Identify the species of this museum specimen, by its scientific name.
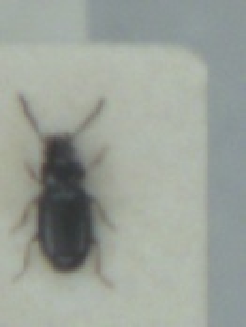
Elaphropus walkerianus
